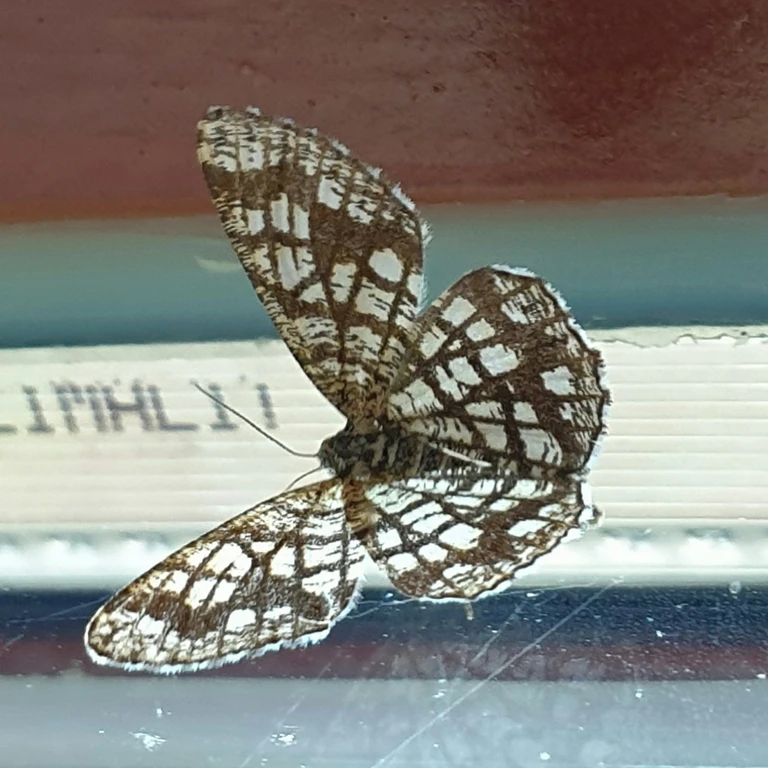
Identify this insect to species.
Chiasmia clathrata
